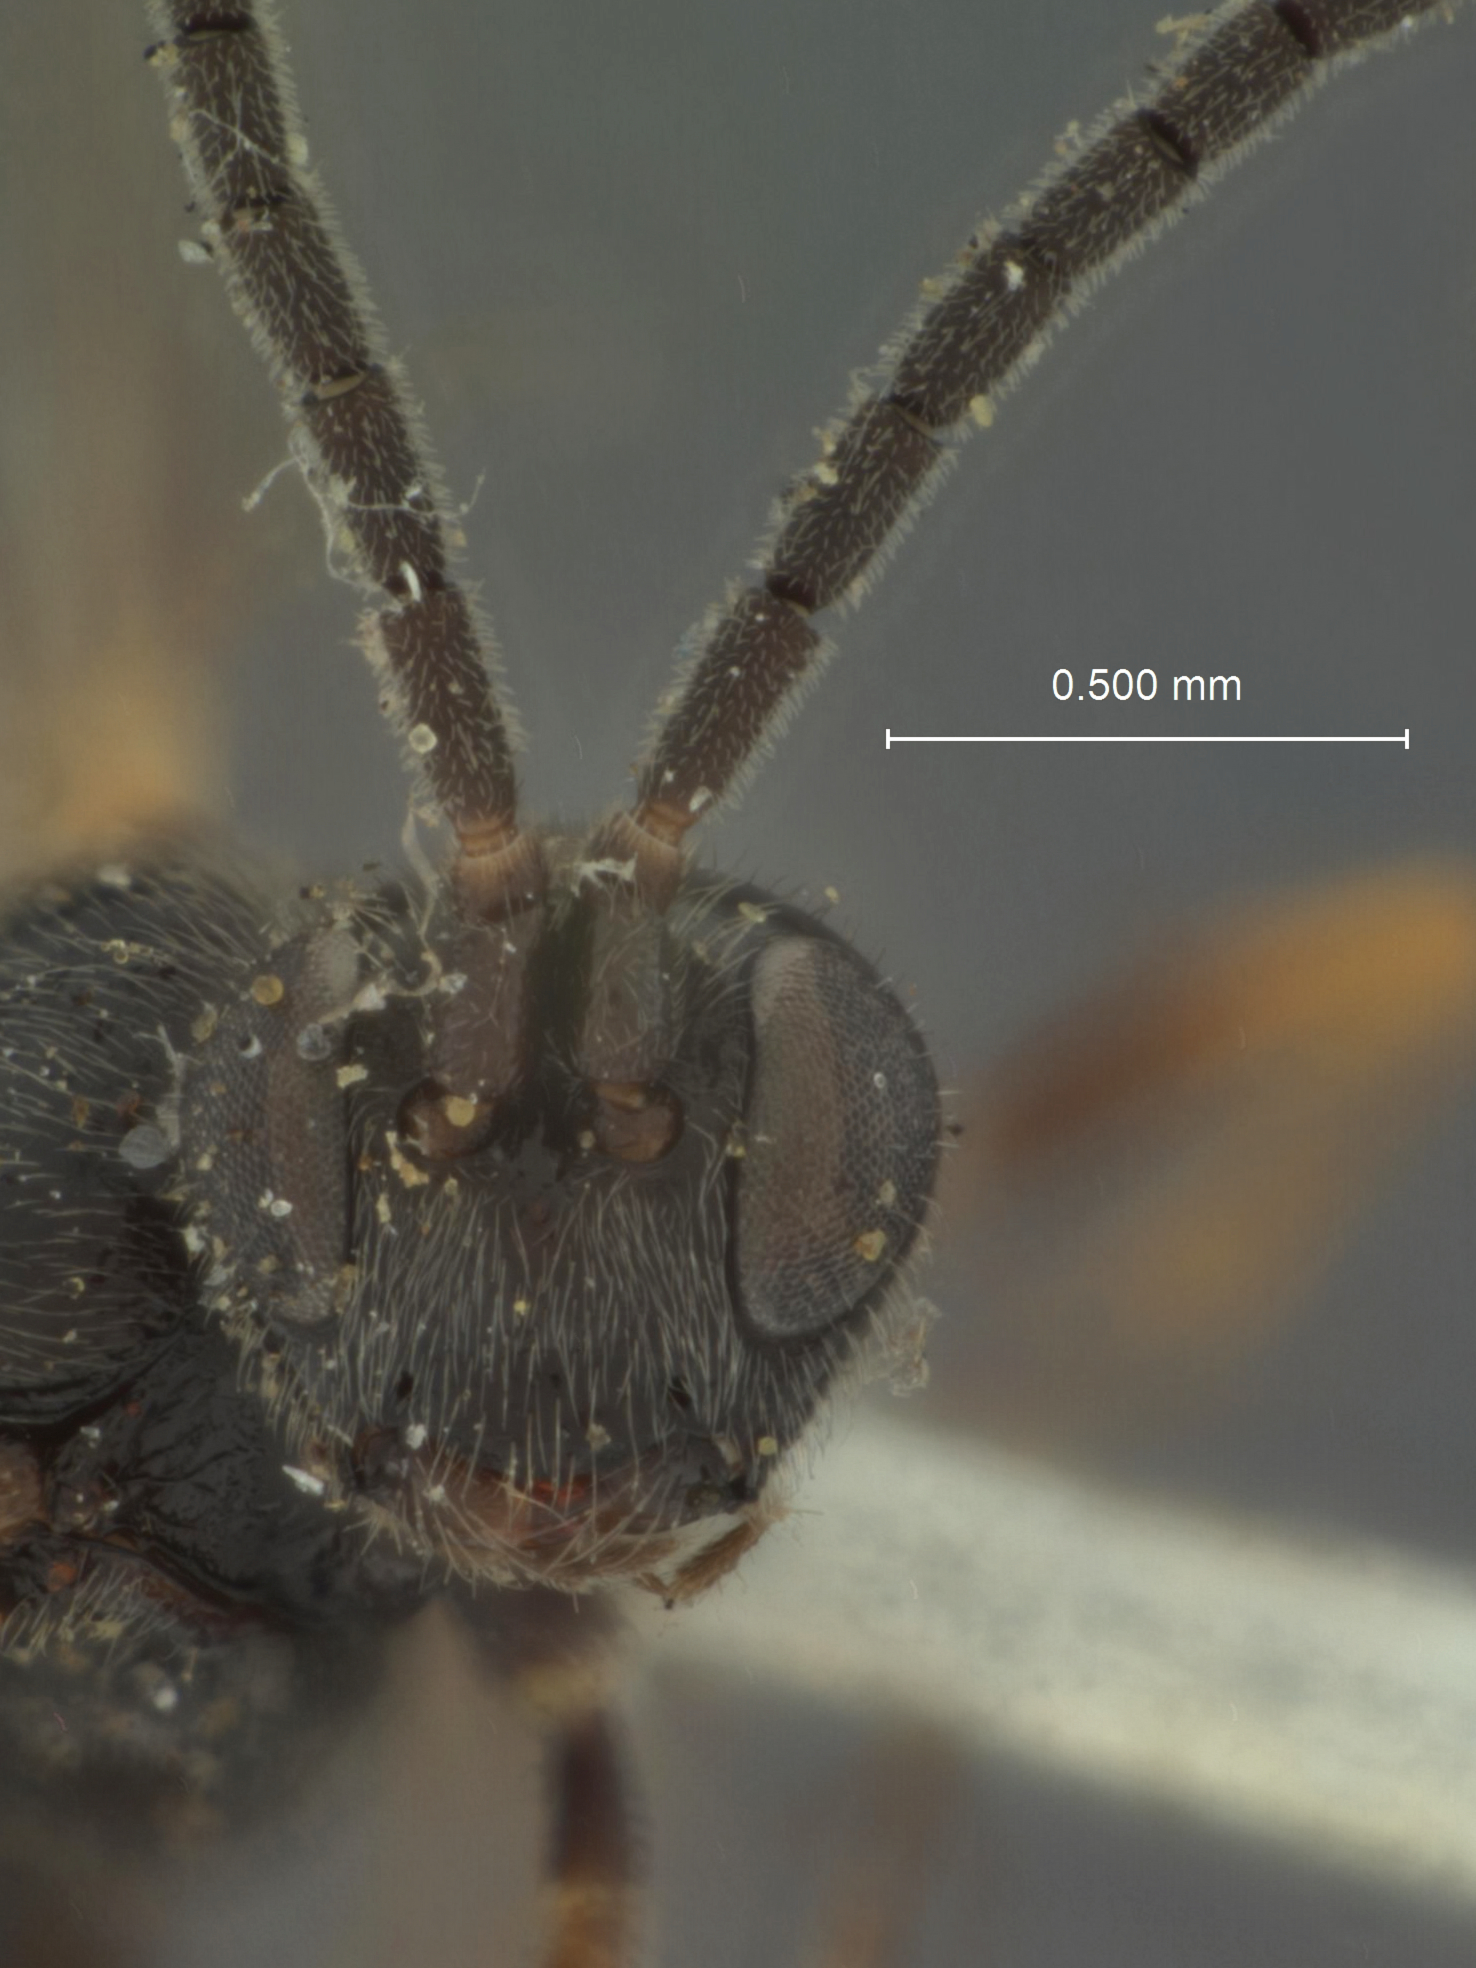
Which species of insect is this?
Isochresta unicincta
